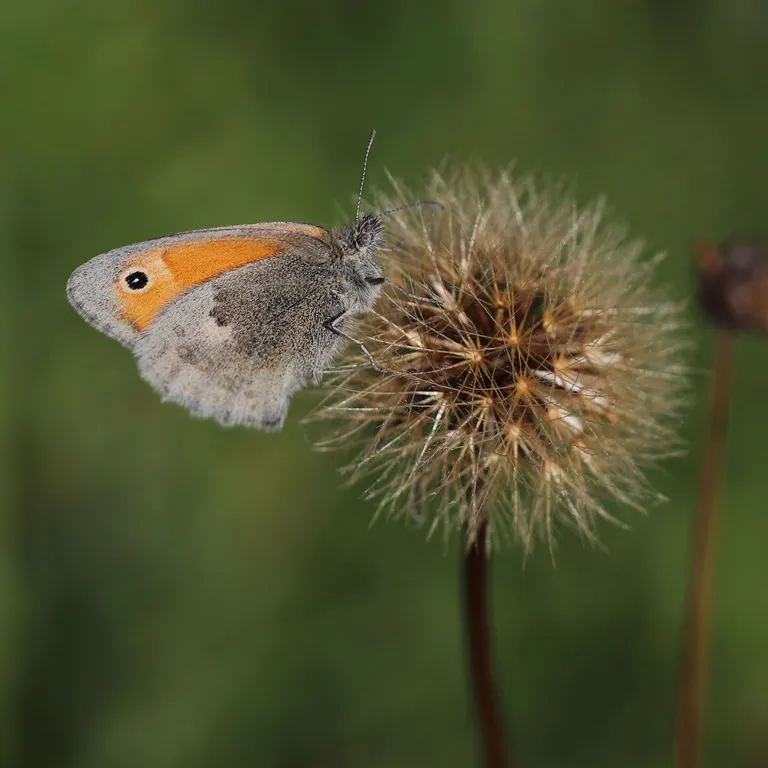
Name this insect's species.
Coenonympha pamphilus
